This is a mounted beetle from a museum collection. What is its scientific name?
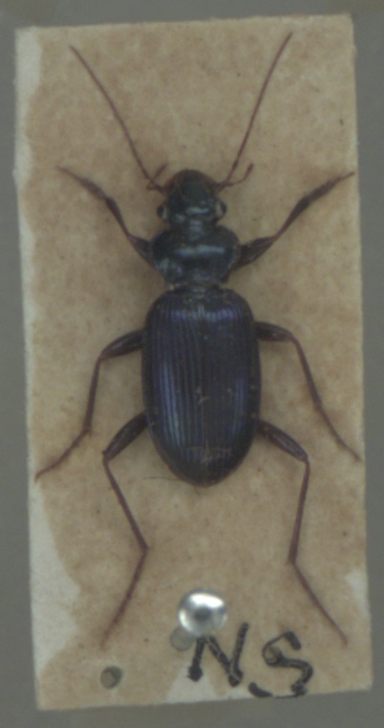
Leistus spinibarbis
